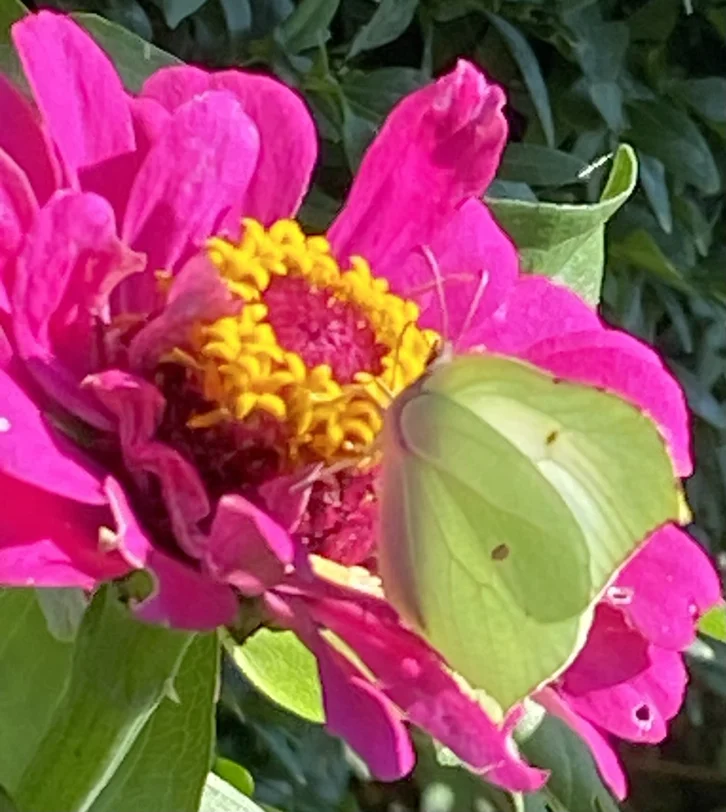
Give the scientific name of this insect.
Gonepteryx rhamni
